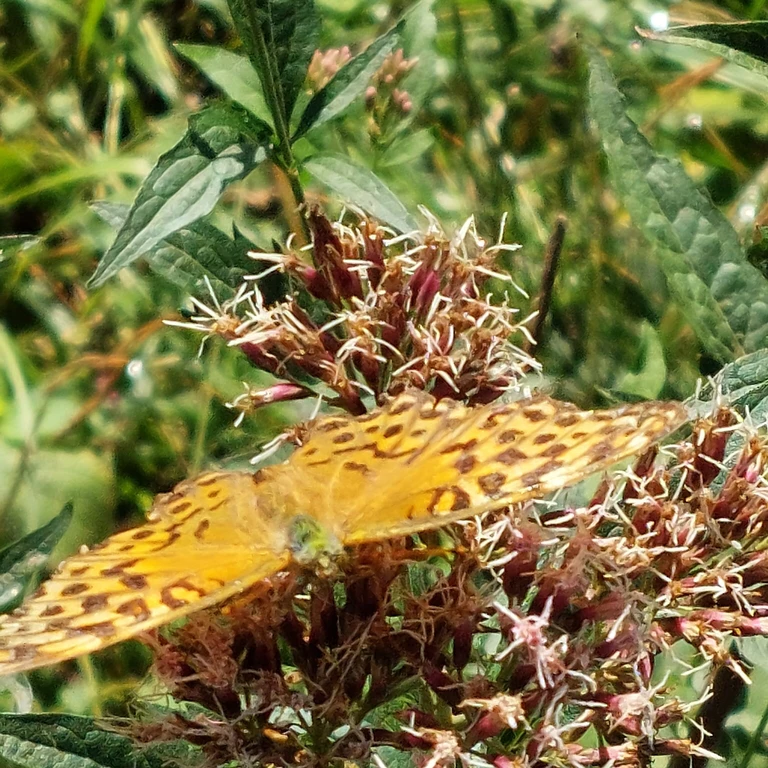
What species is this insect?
Argynnis paphia
